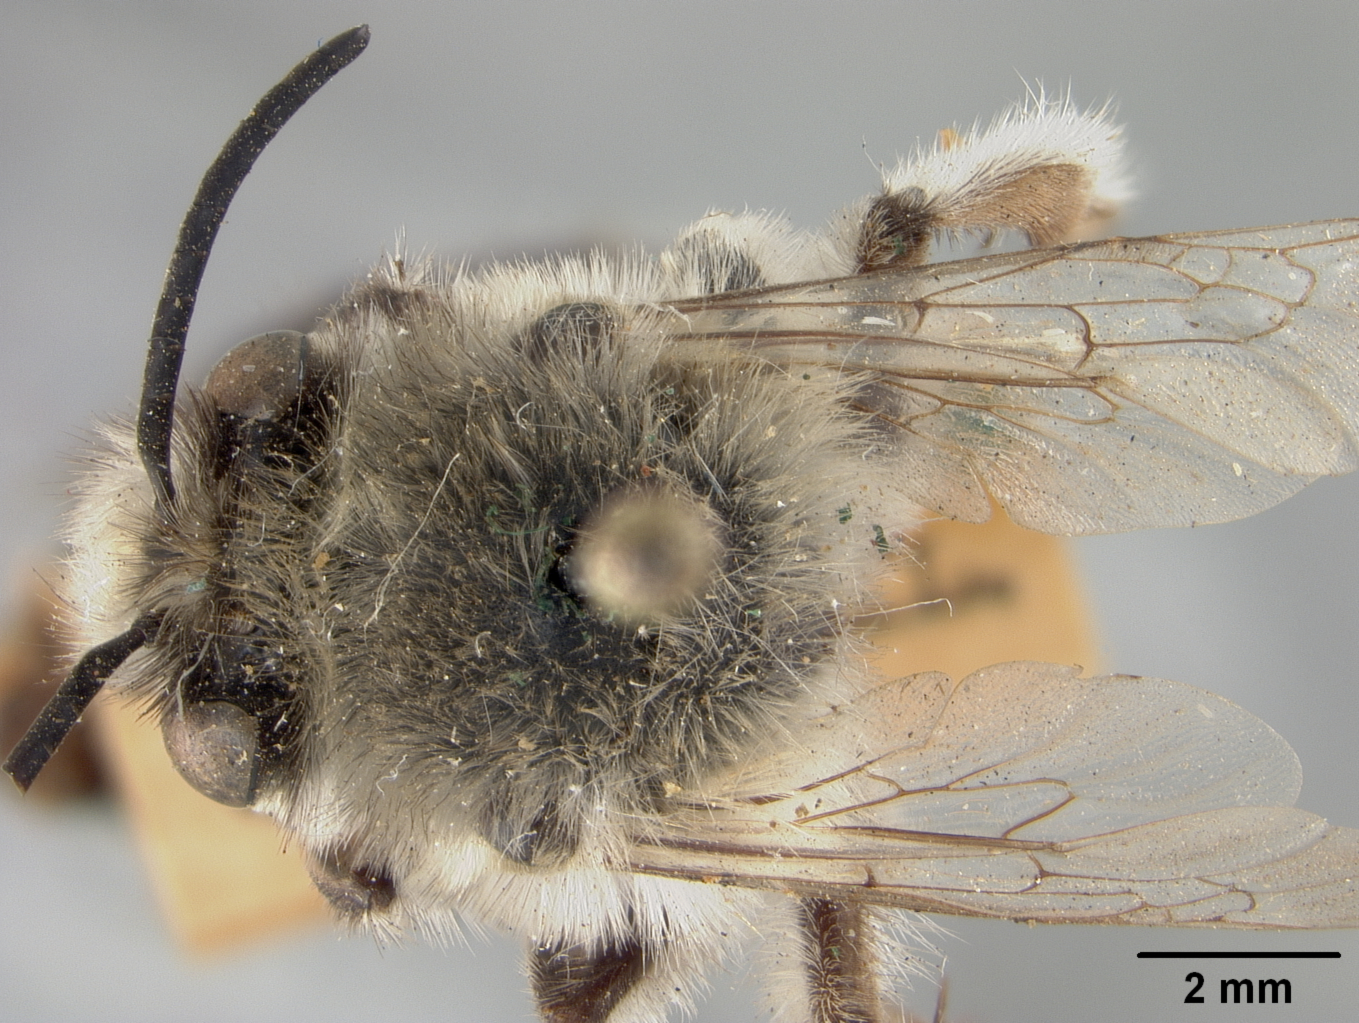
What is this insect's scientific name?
Emphoropsis murihirta
